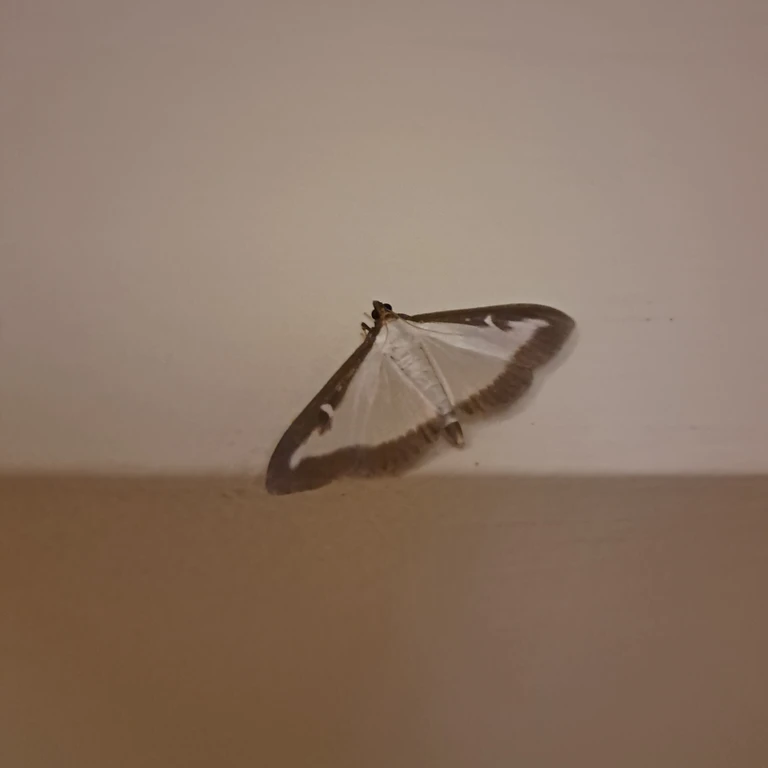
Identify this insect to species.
Cydalima perspectalis
